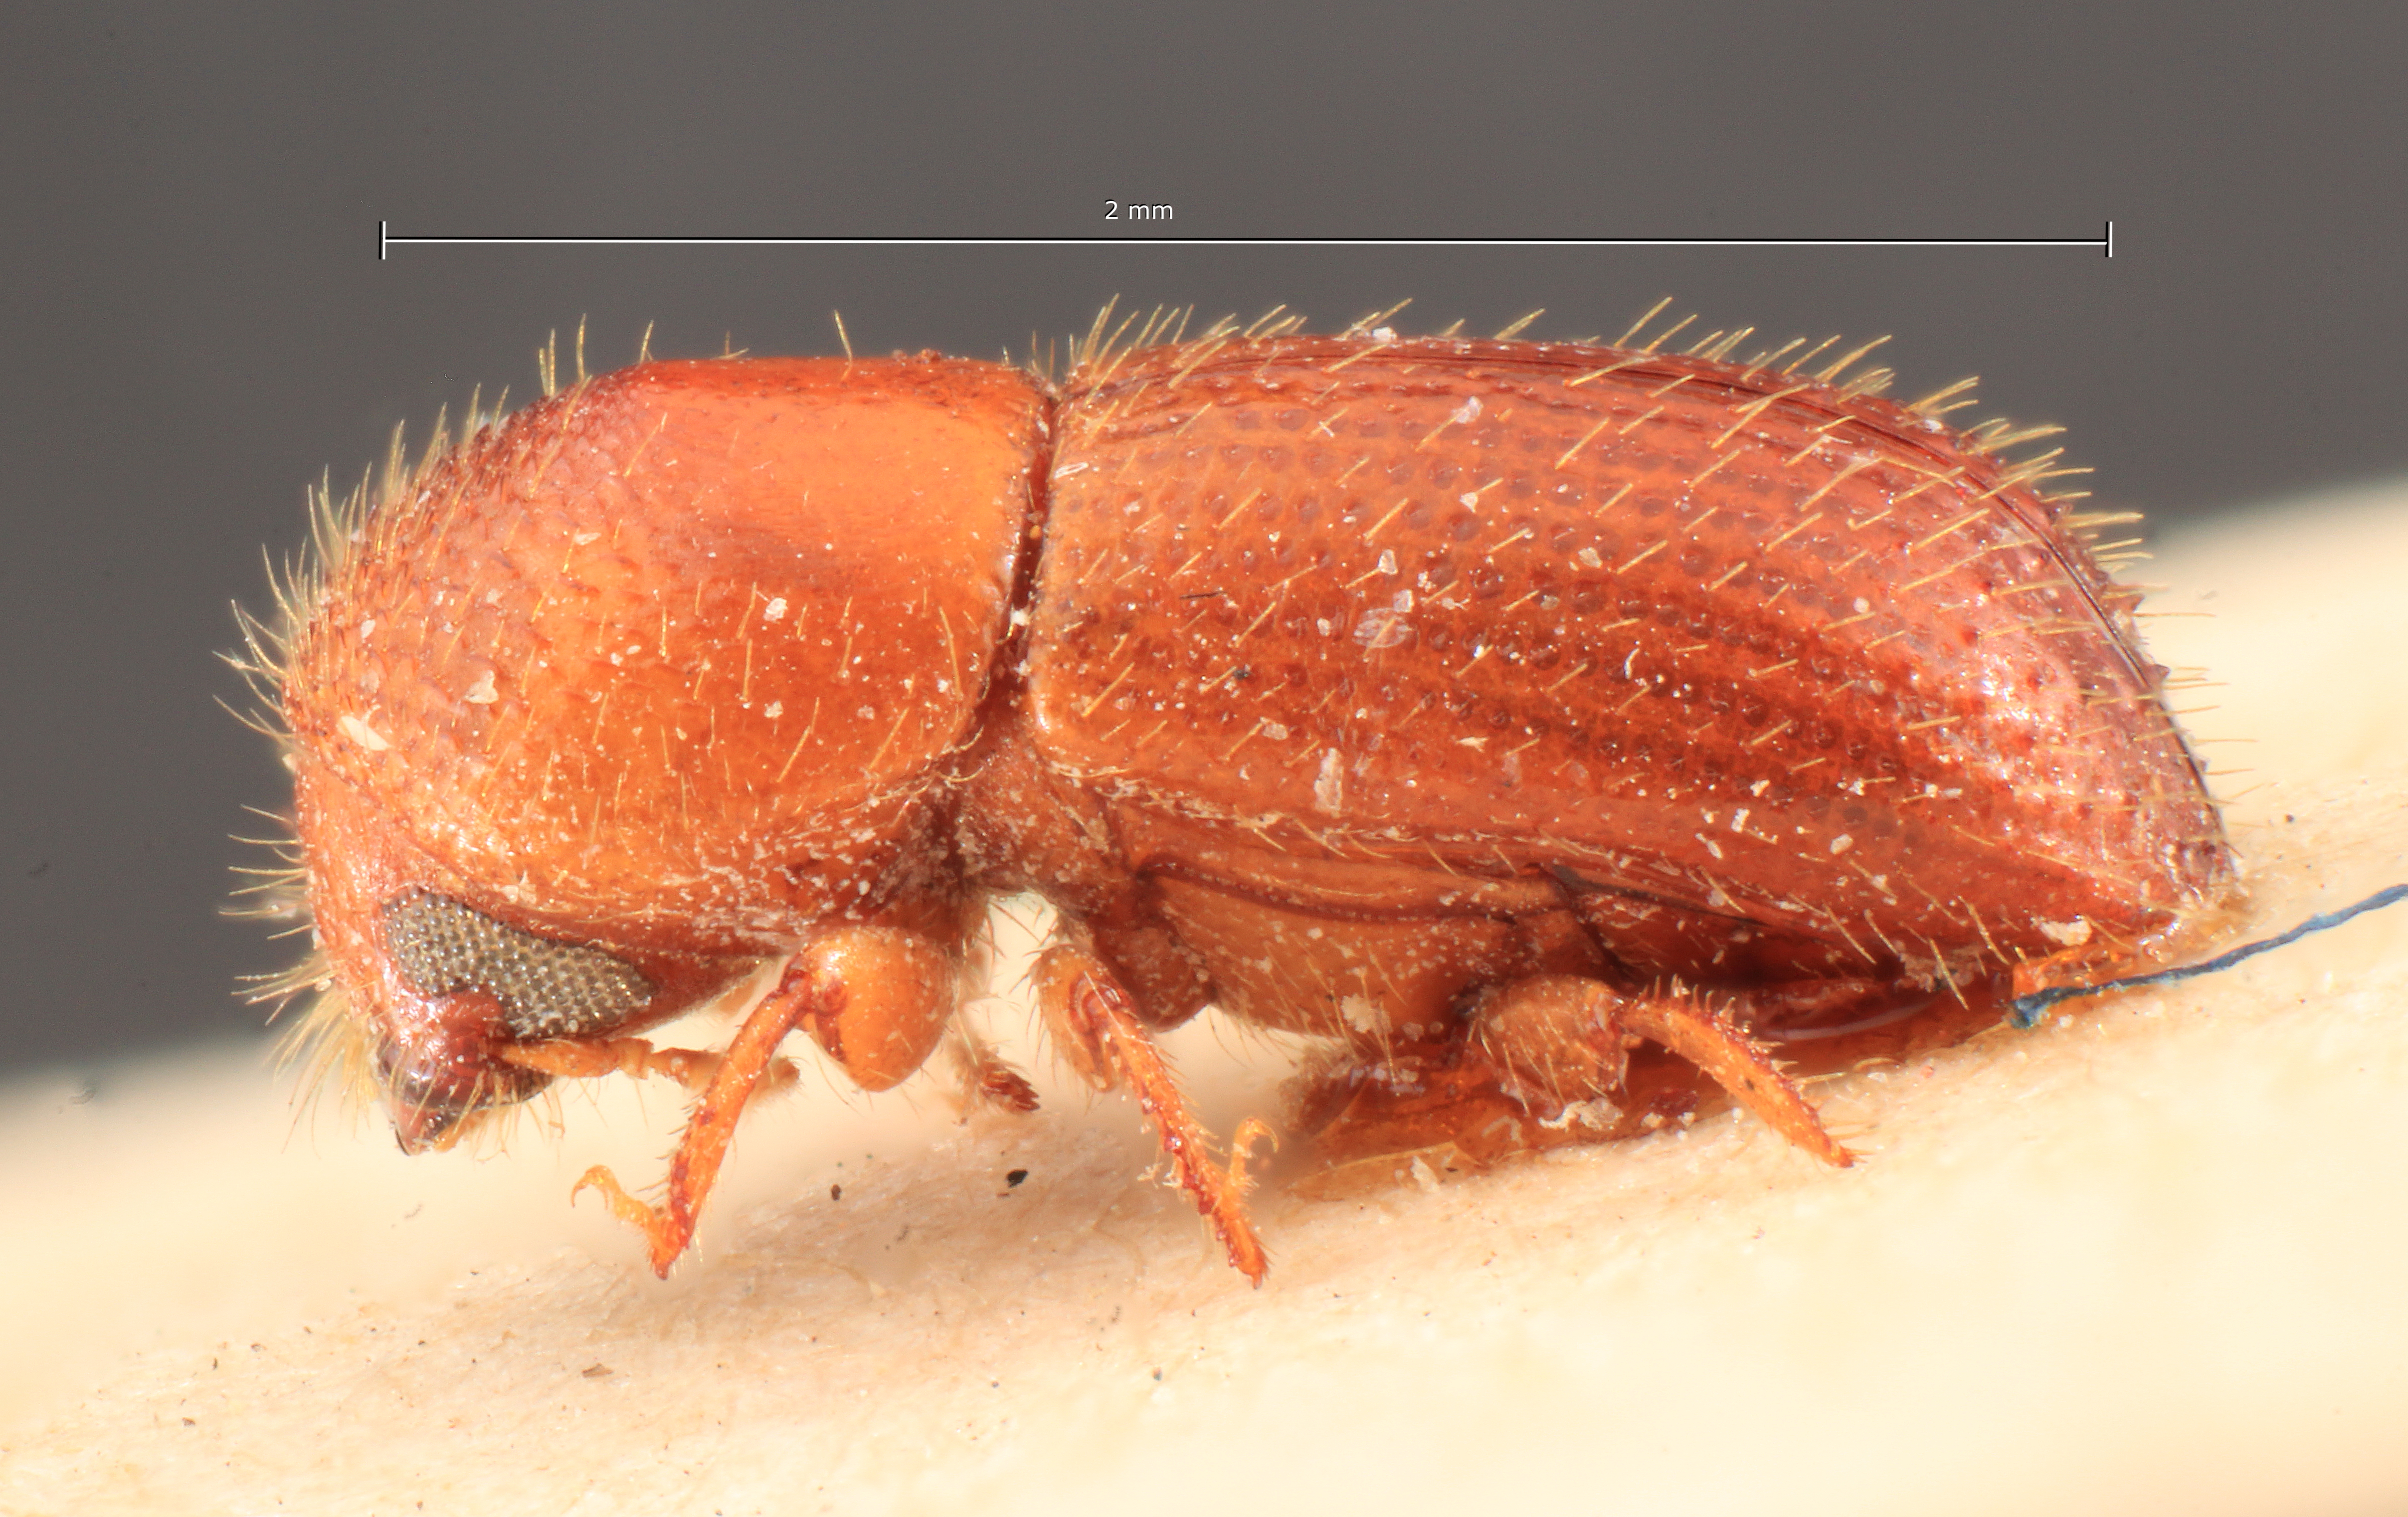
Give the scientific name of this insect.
Xyleborus convexicauda
